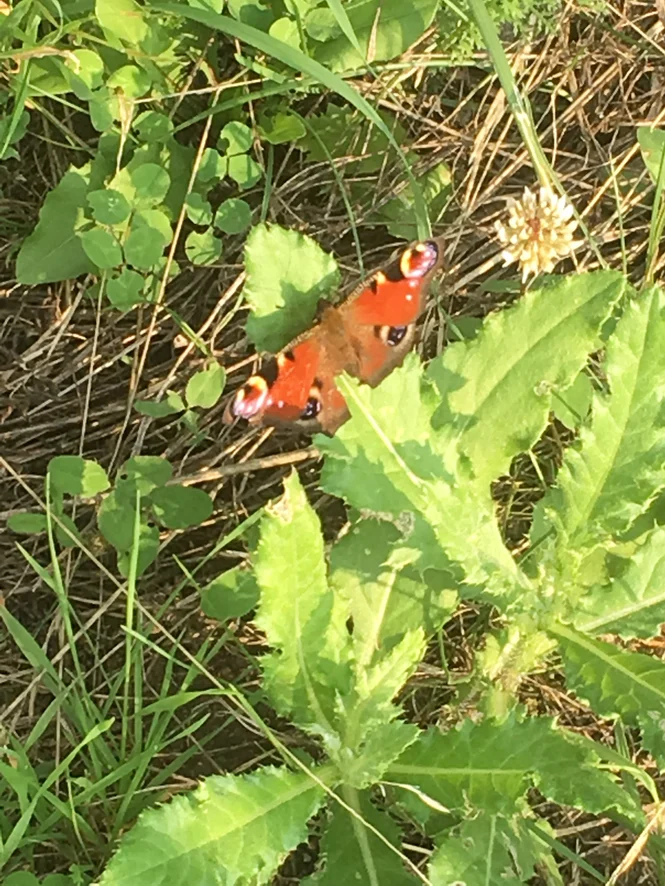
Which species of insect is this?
Aglais io
